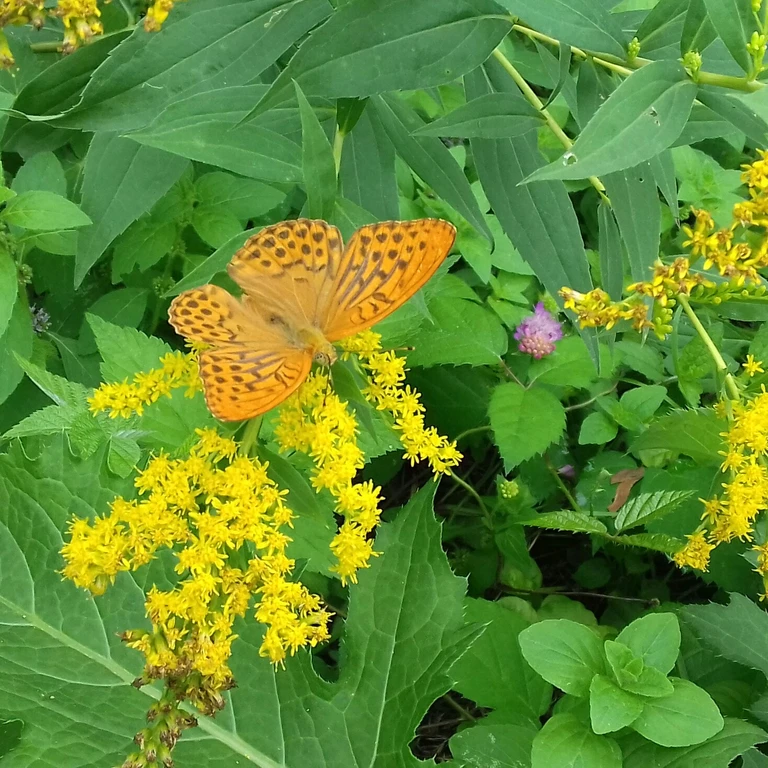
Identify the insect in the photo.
Argynnis paphia
